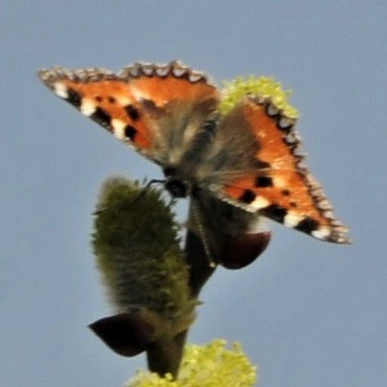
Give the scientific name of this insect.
Aglais urticae
